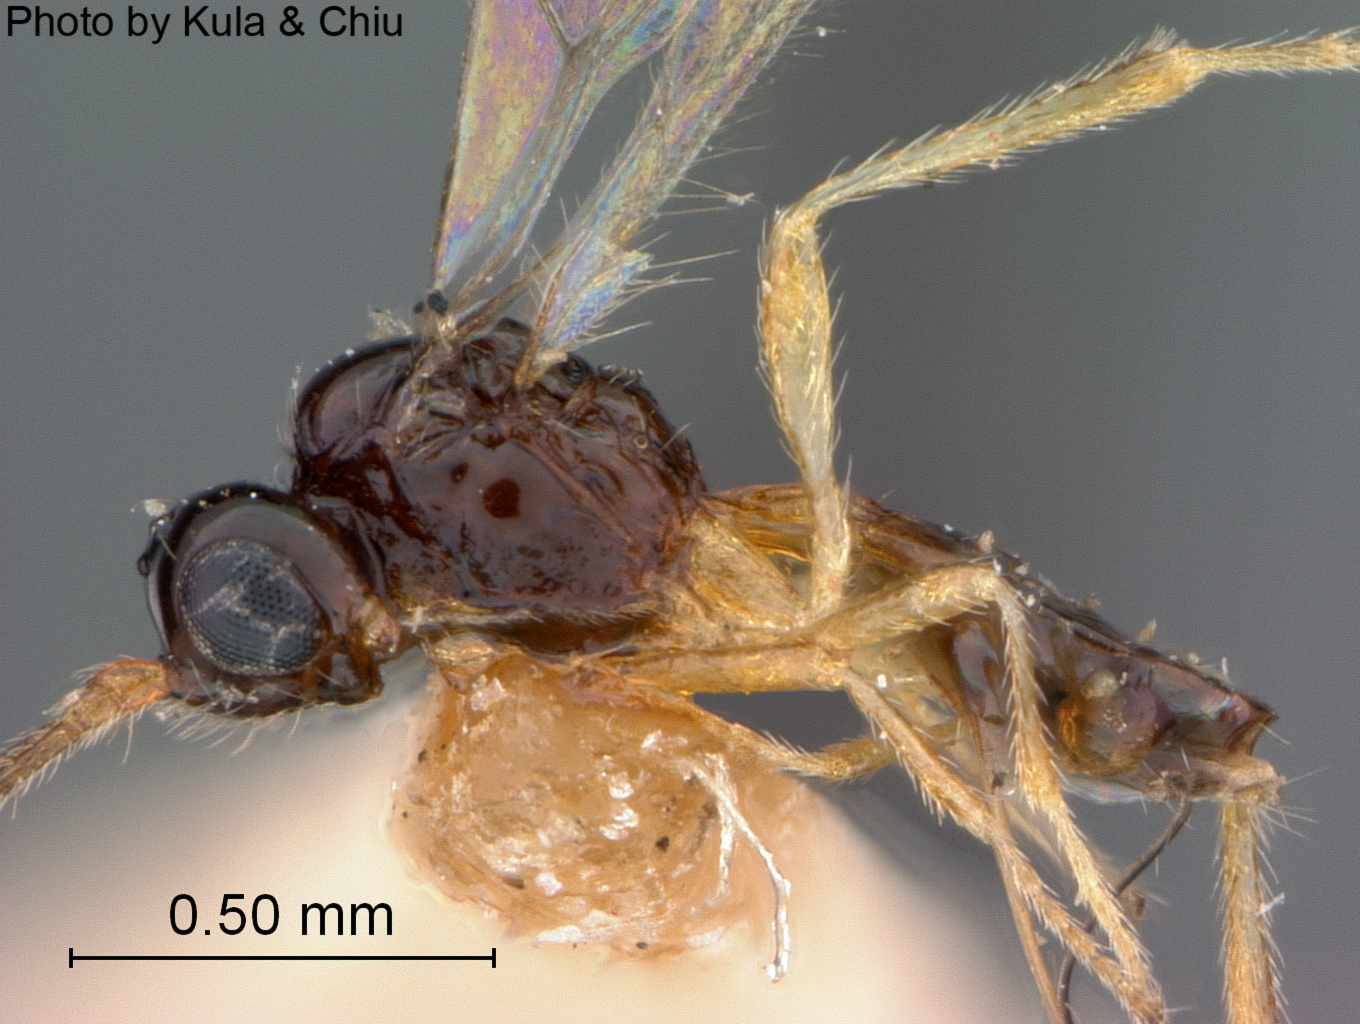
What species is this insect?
Synaldis cabinica
